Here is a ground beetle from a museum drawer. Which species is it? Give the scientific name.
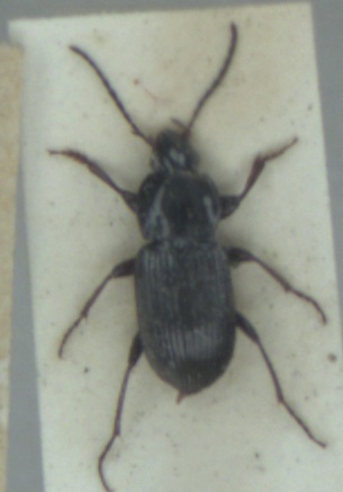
Pterostichus vernalis
